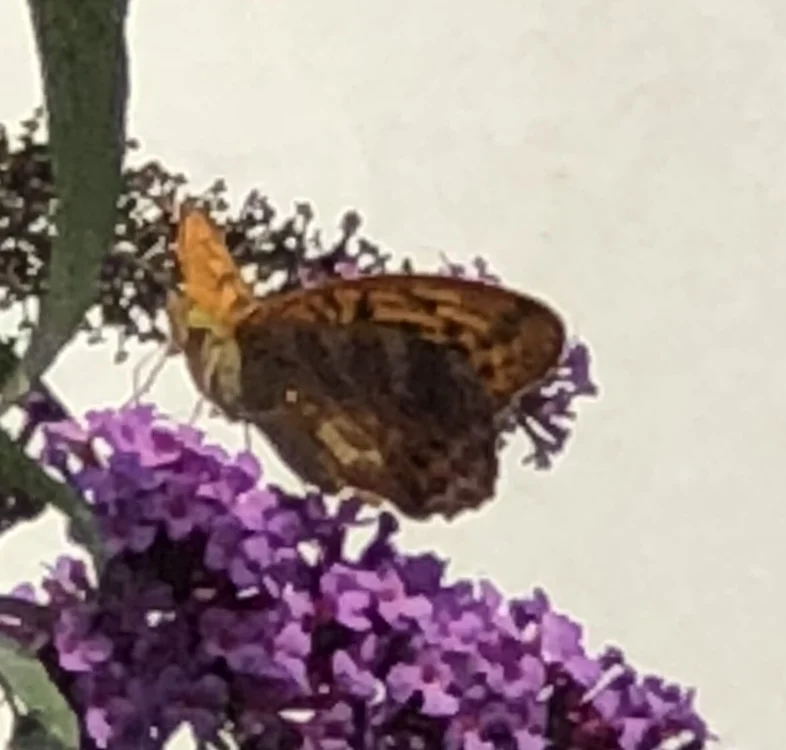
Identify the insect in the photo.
Argynnis paphia
